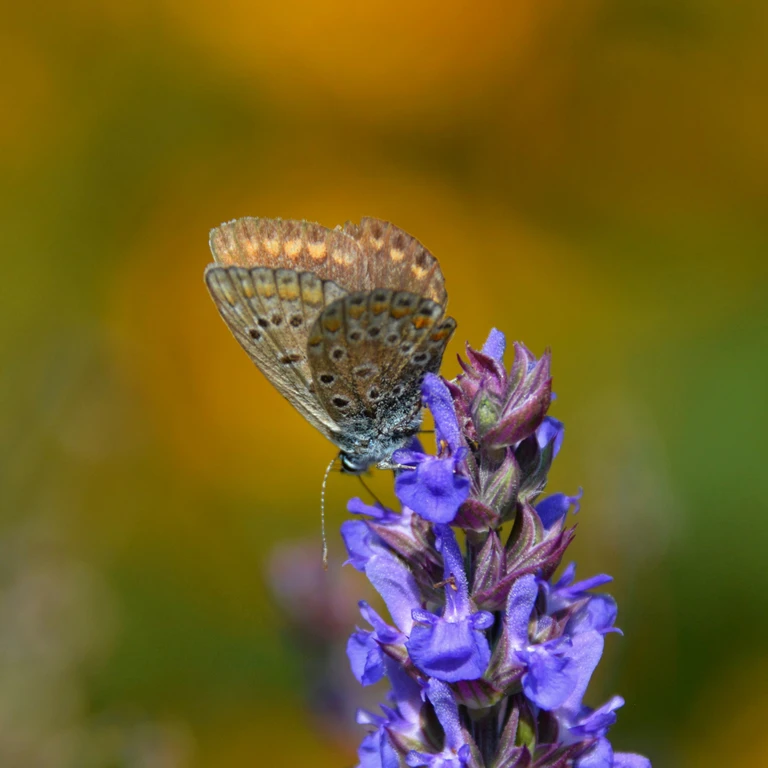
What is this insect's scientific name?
Polyommatus icarus
